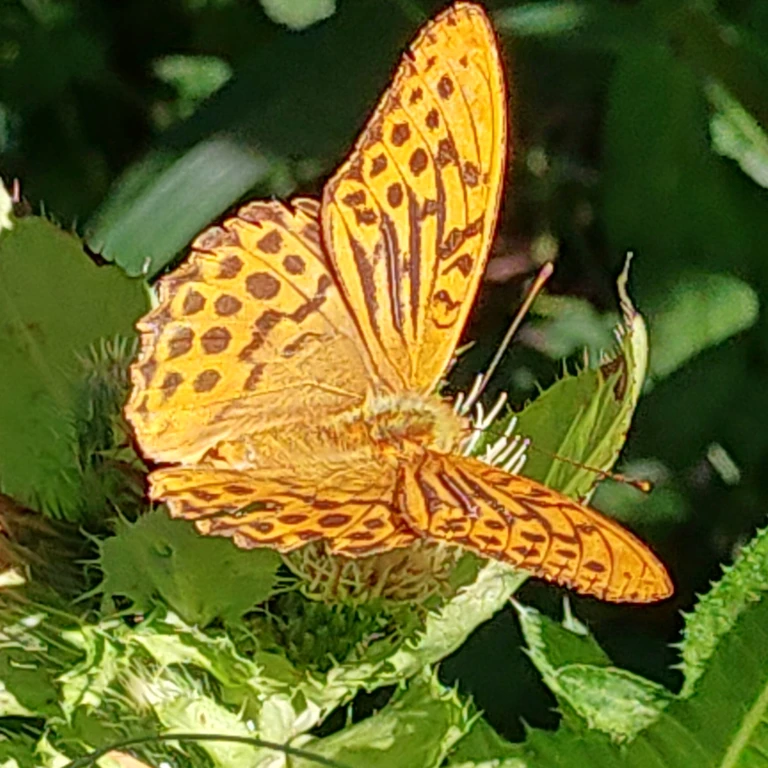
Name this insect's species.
Argynnis paphia
